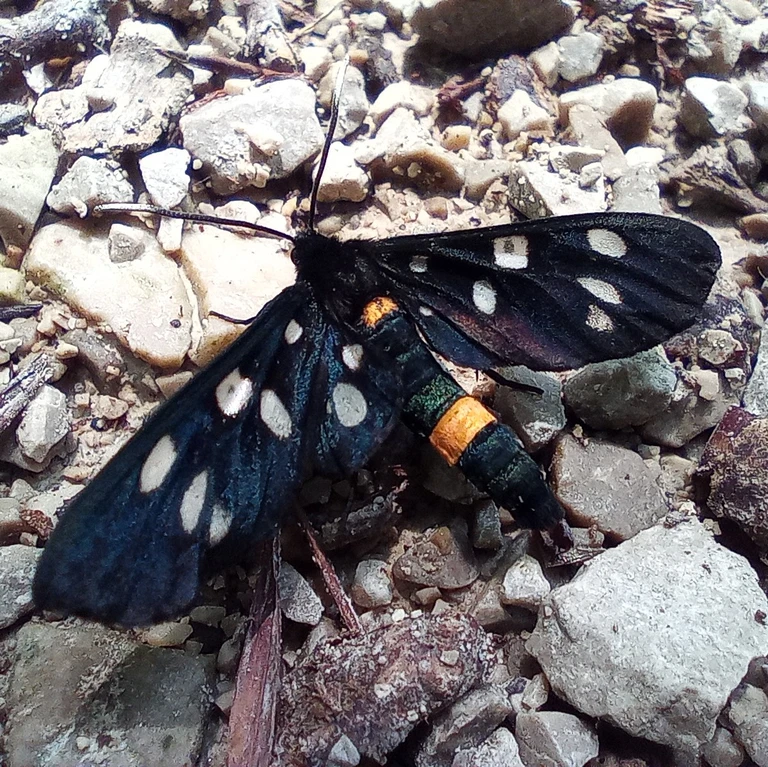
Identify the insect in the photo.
Amata phegea
